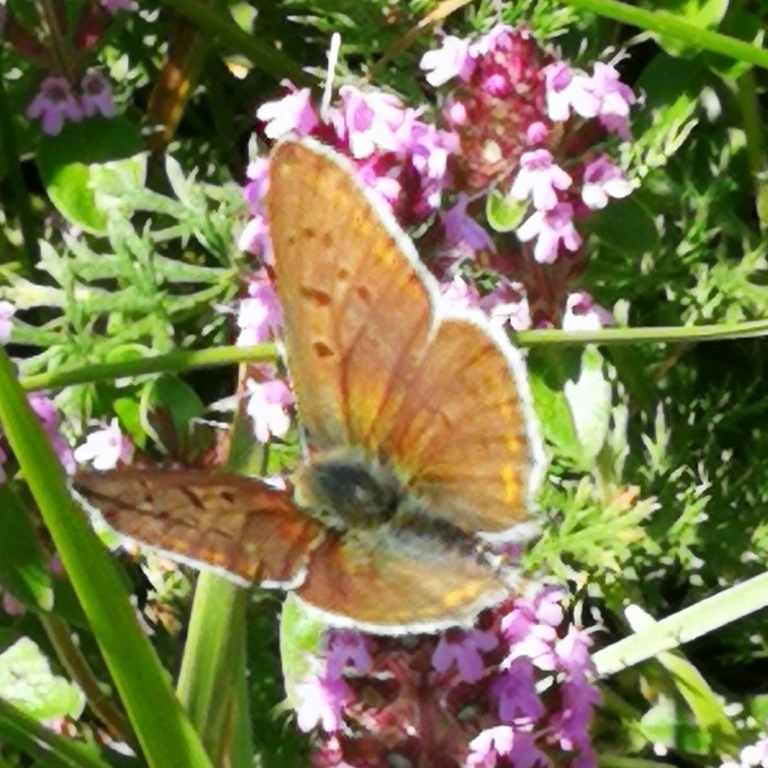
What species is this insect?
Lycaena tityrus (also Loweia tityrus)
